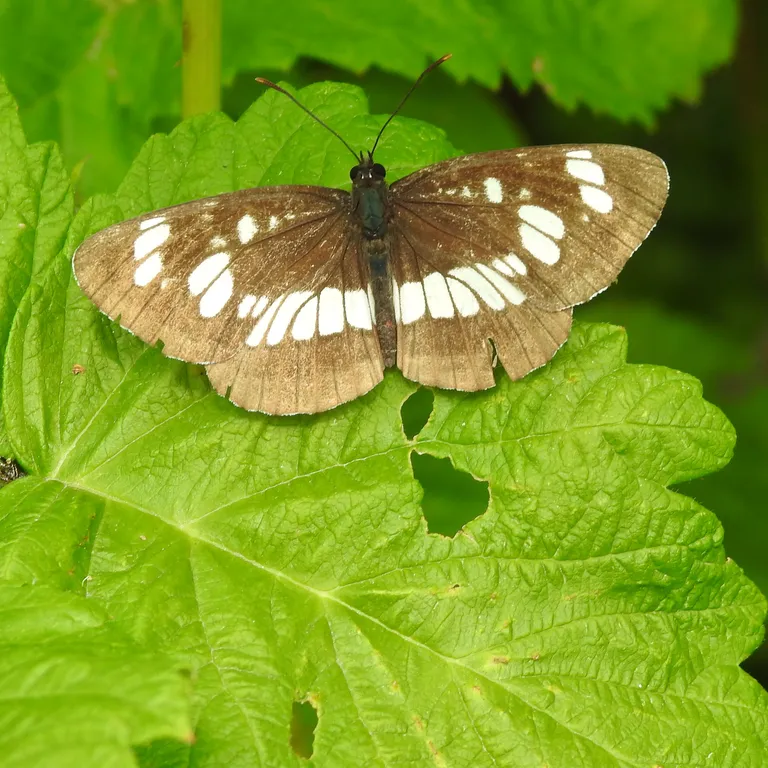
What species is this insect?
Neptis rivularis
